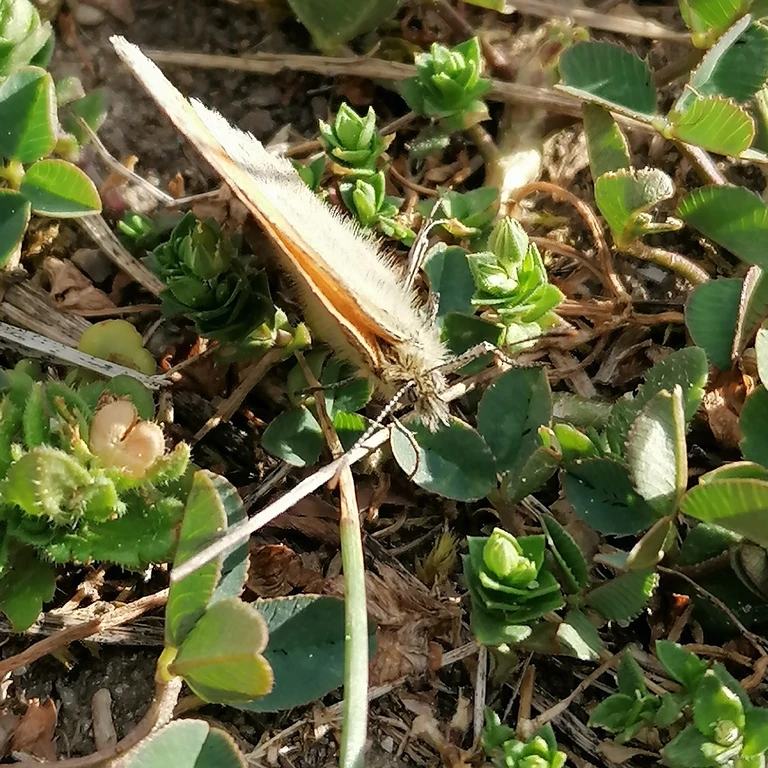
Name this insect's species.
Coenonympha pamphilus
